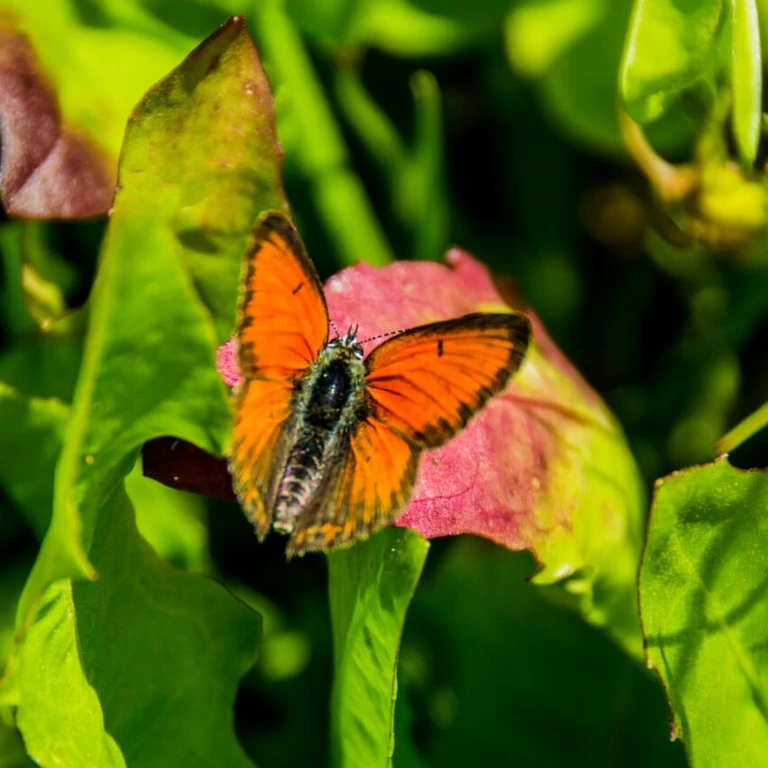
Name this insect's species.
Lycaena hippothoe (also Palaeochrysophanus hippothoe)
